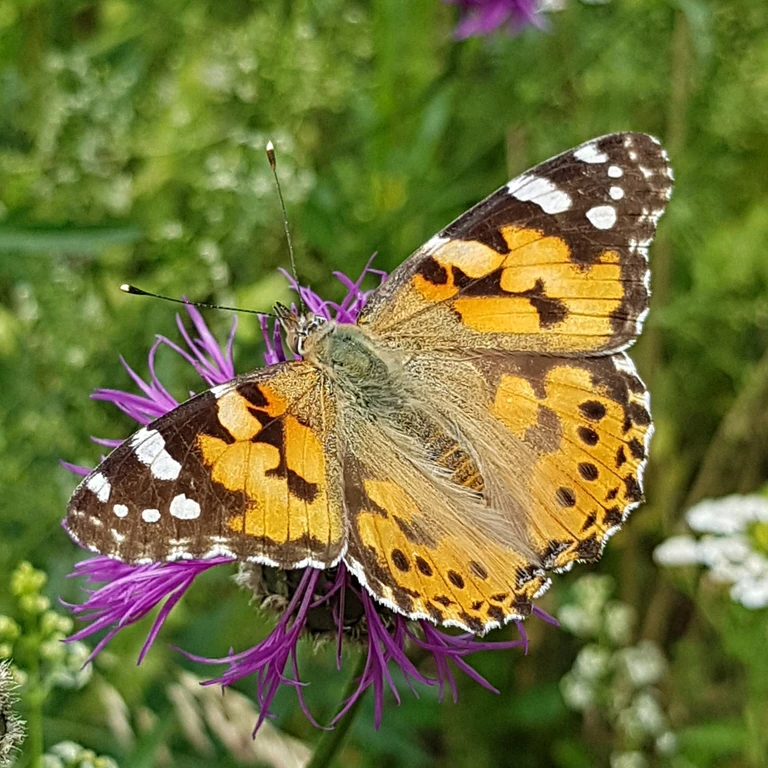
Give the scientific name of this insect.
Vanessa cardui
